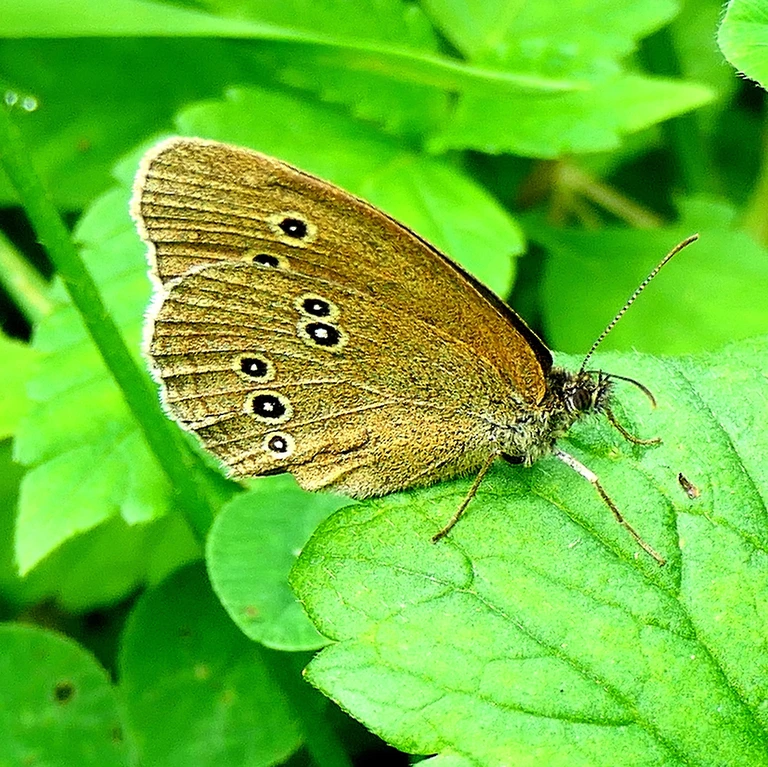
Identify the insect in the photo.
Aphantopus hyperantus
